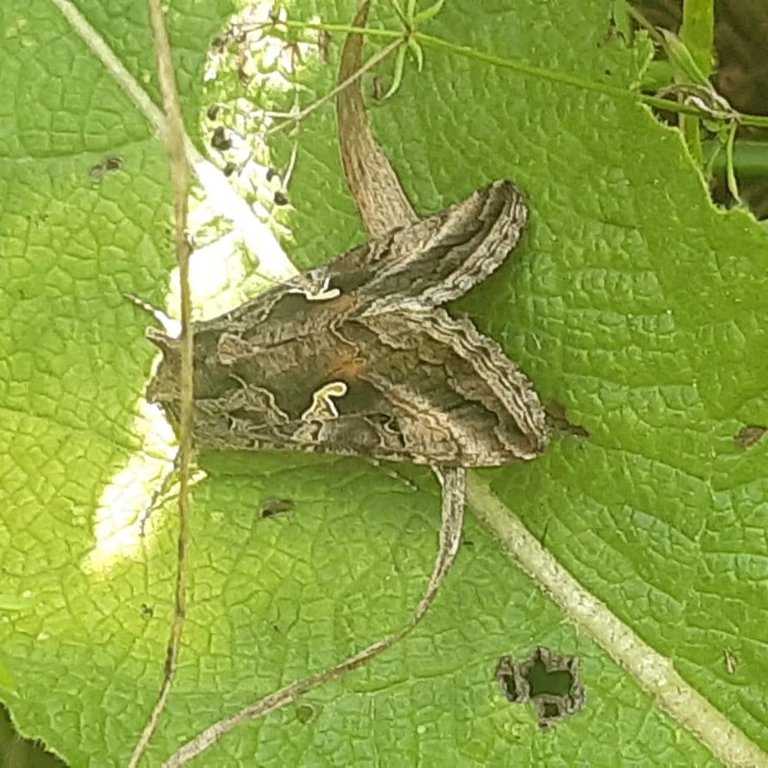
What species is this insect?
Autographa gamma
